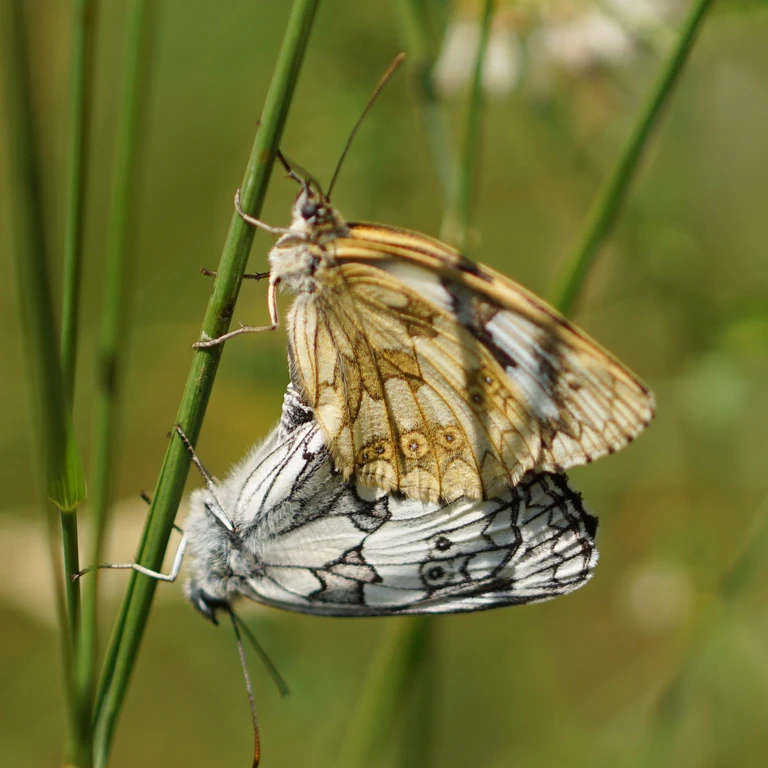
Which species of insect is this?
Melanargia galathea
